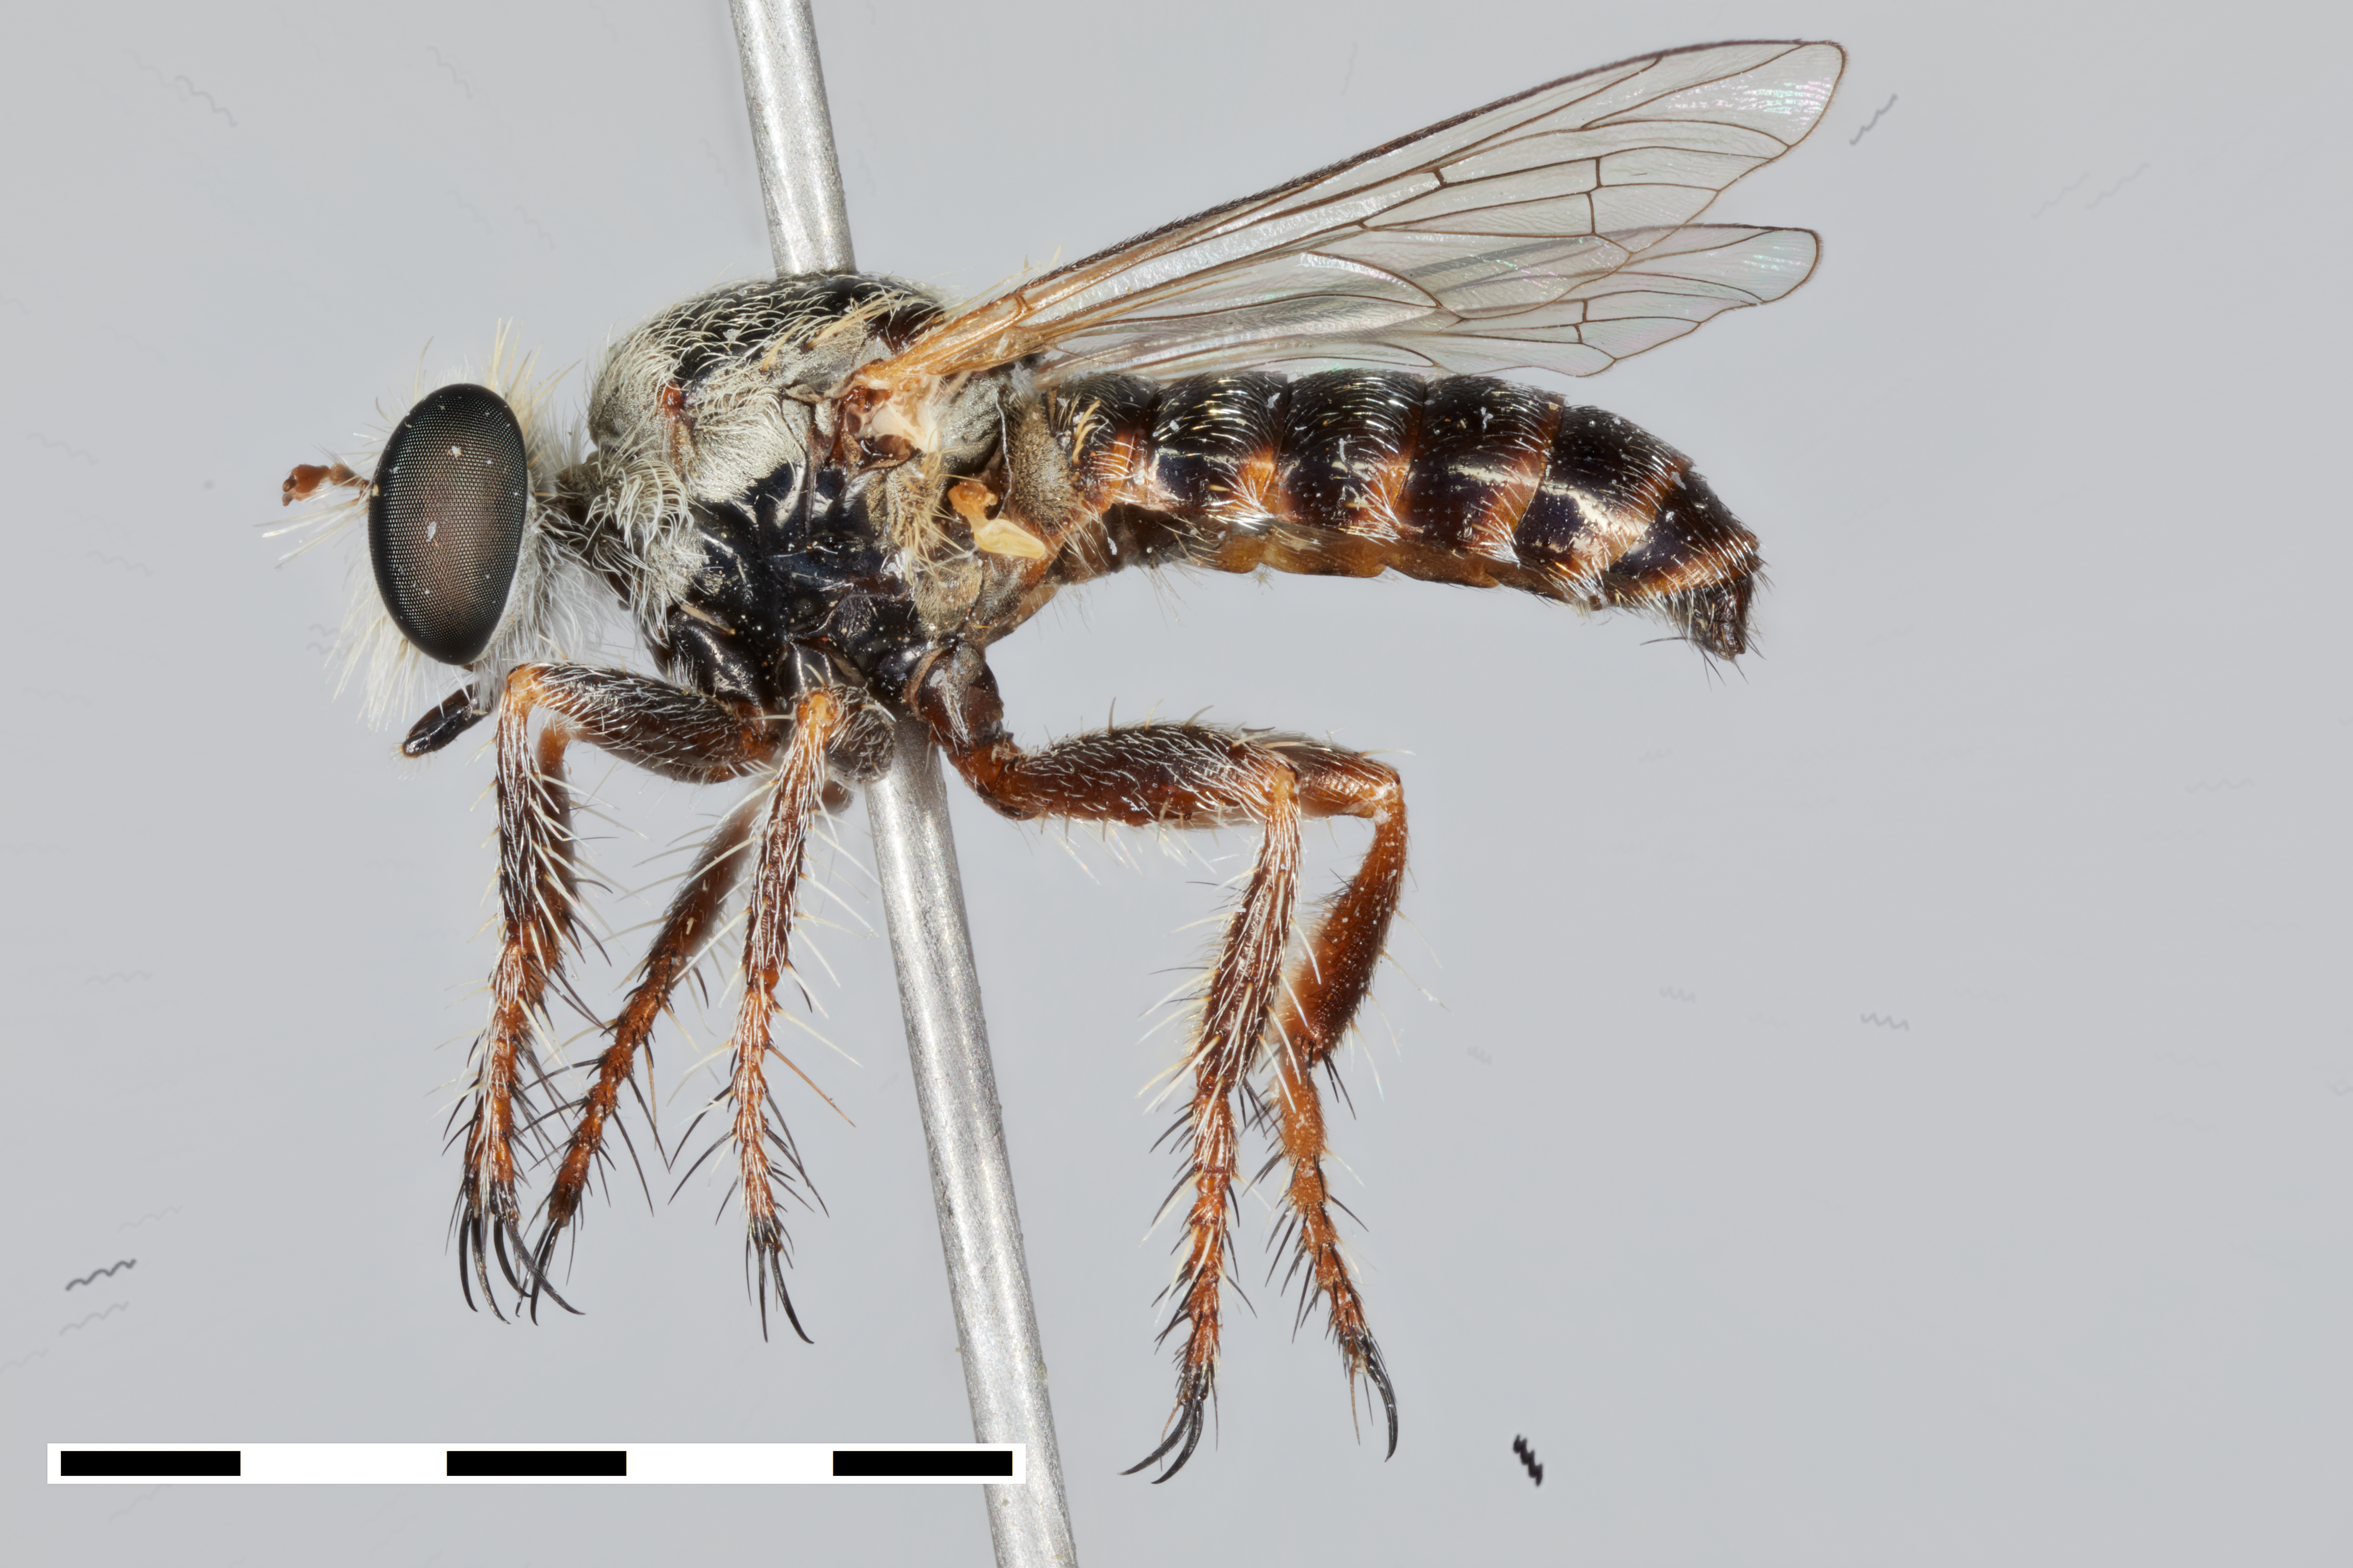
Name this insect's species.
Anypodetus leucothrix
